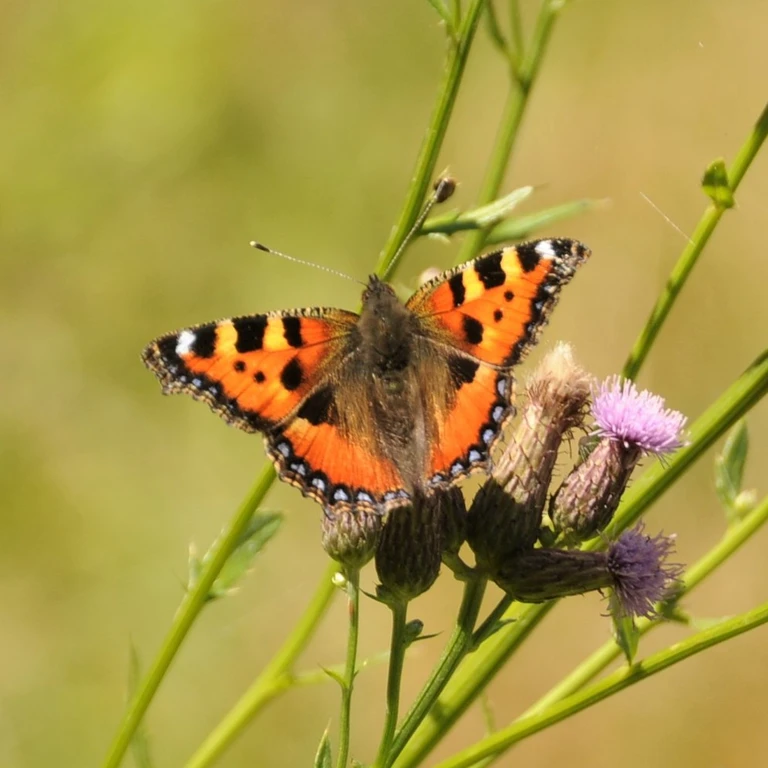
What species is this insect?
Aglais urticae
